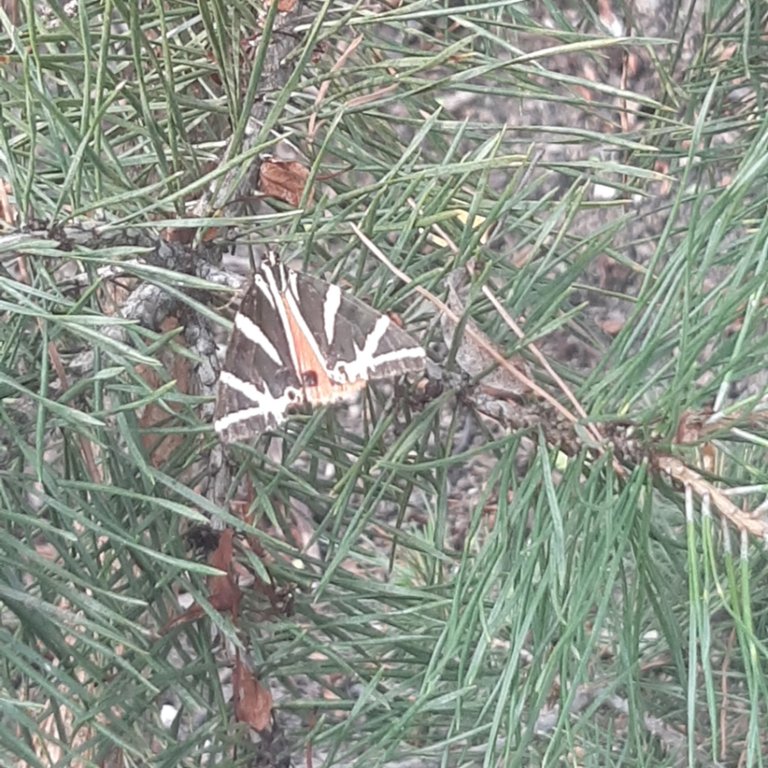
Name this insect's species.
Euplagia quadripunctaria
